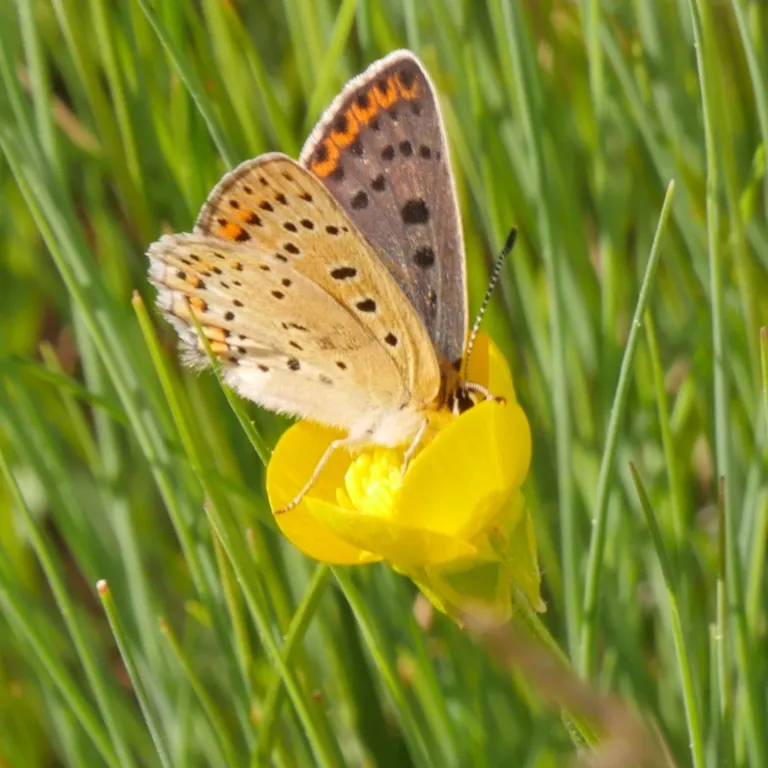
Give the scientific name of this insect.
Lycaena tityrus (also Loweia tityrus)
